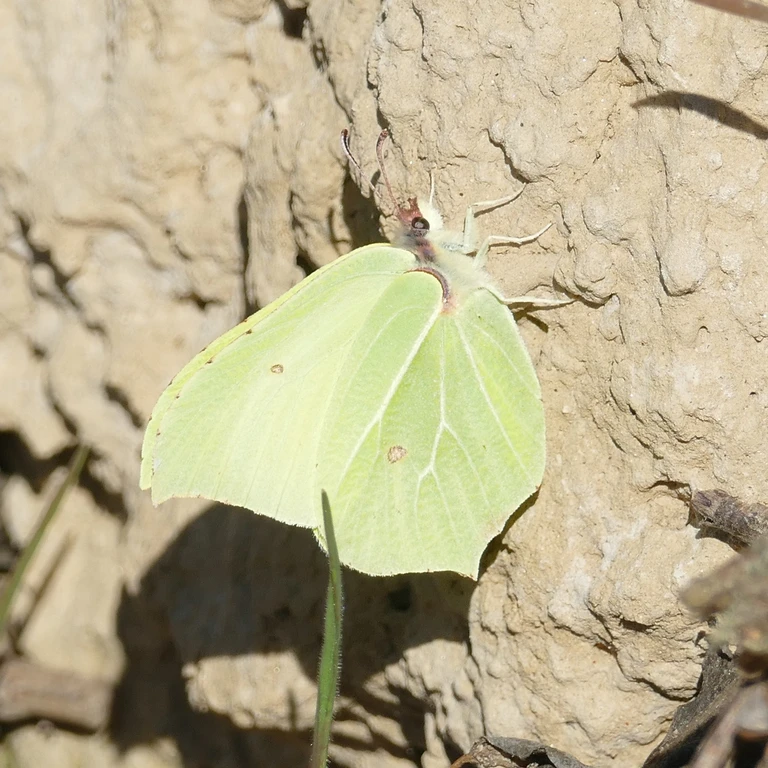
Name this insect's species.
Gonepteryx rhamni
